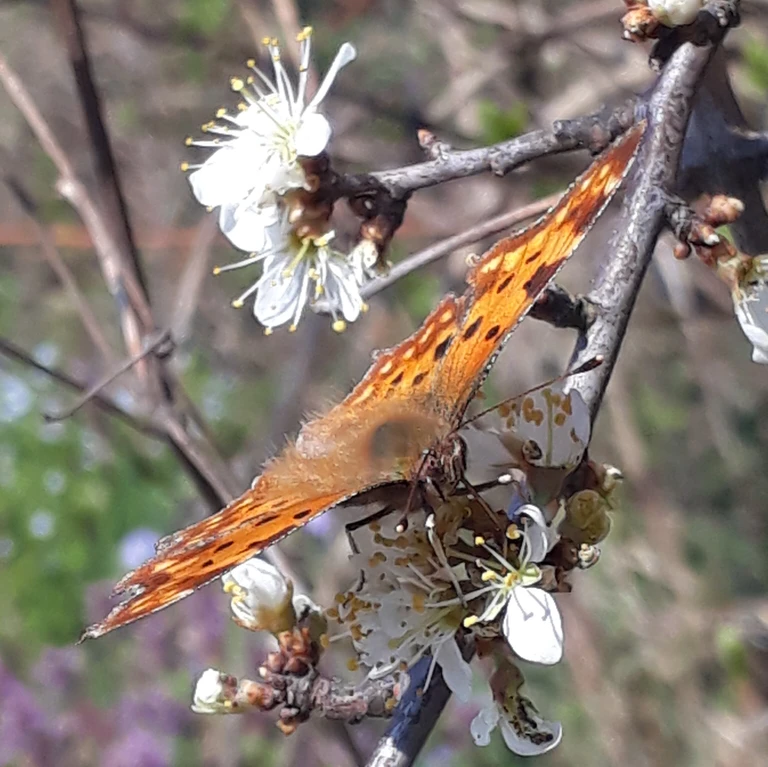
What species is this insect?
Polygonia c-album
